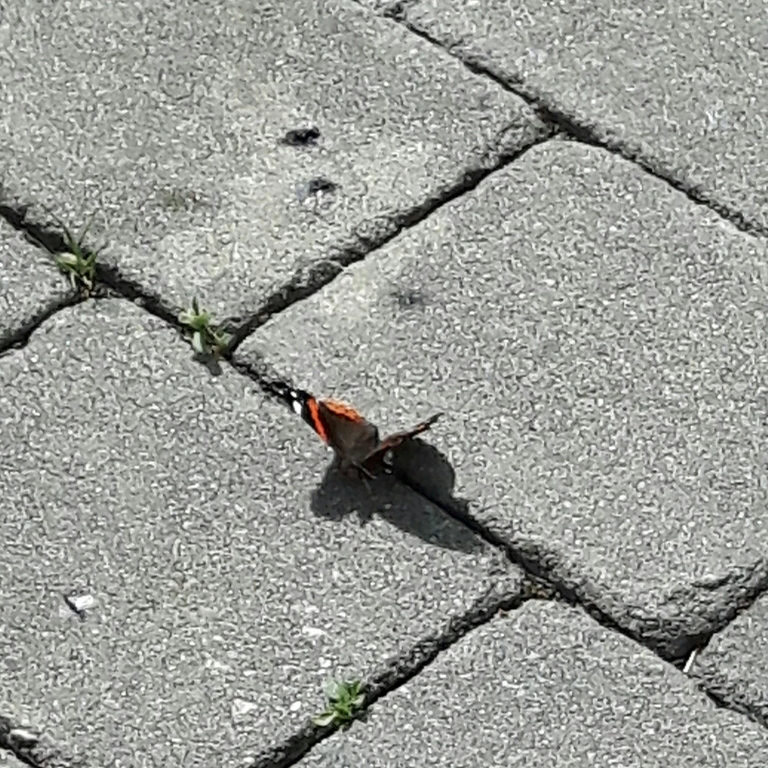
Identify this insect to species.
Vanessa atalanta
